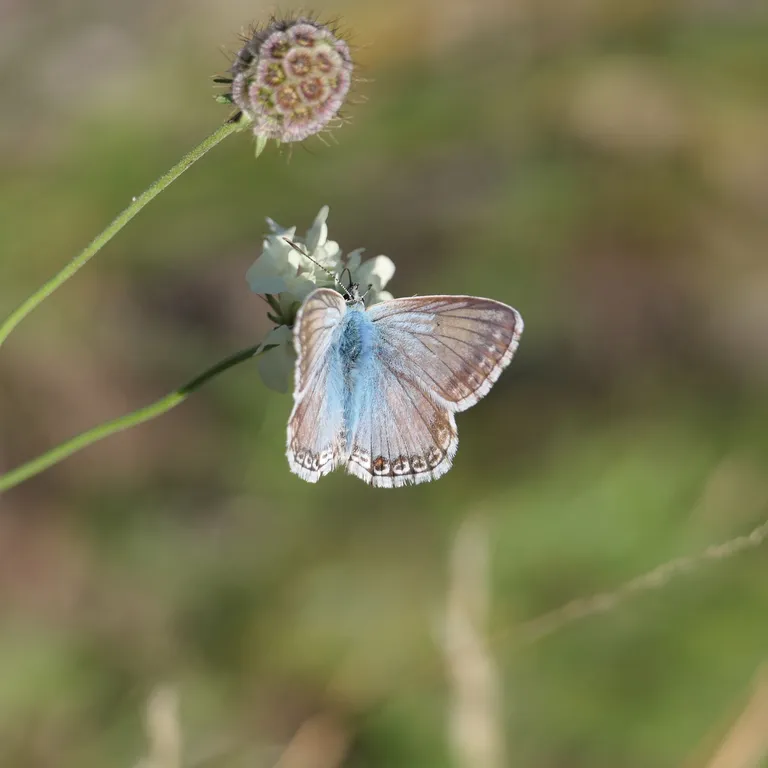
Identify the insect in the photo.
Lysandra coridon
